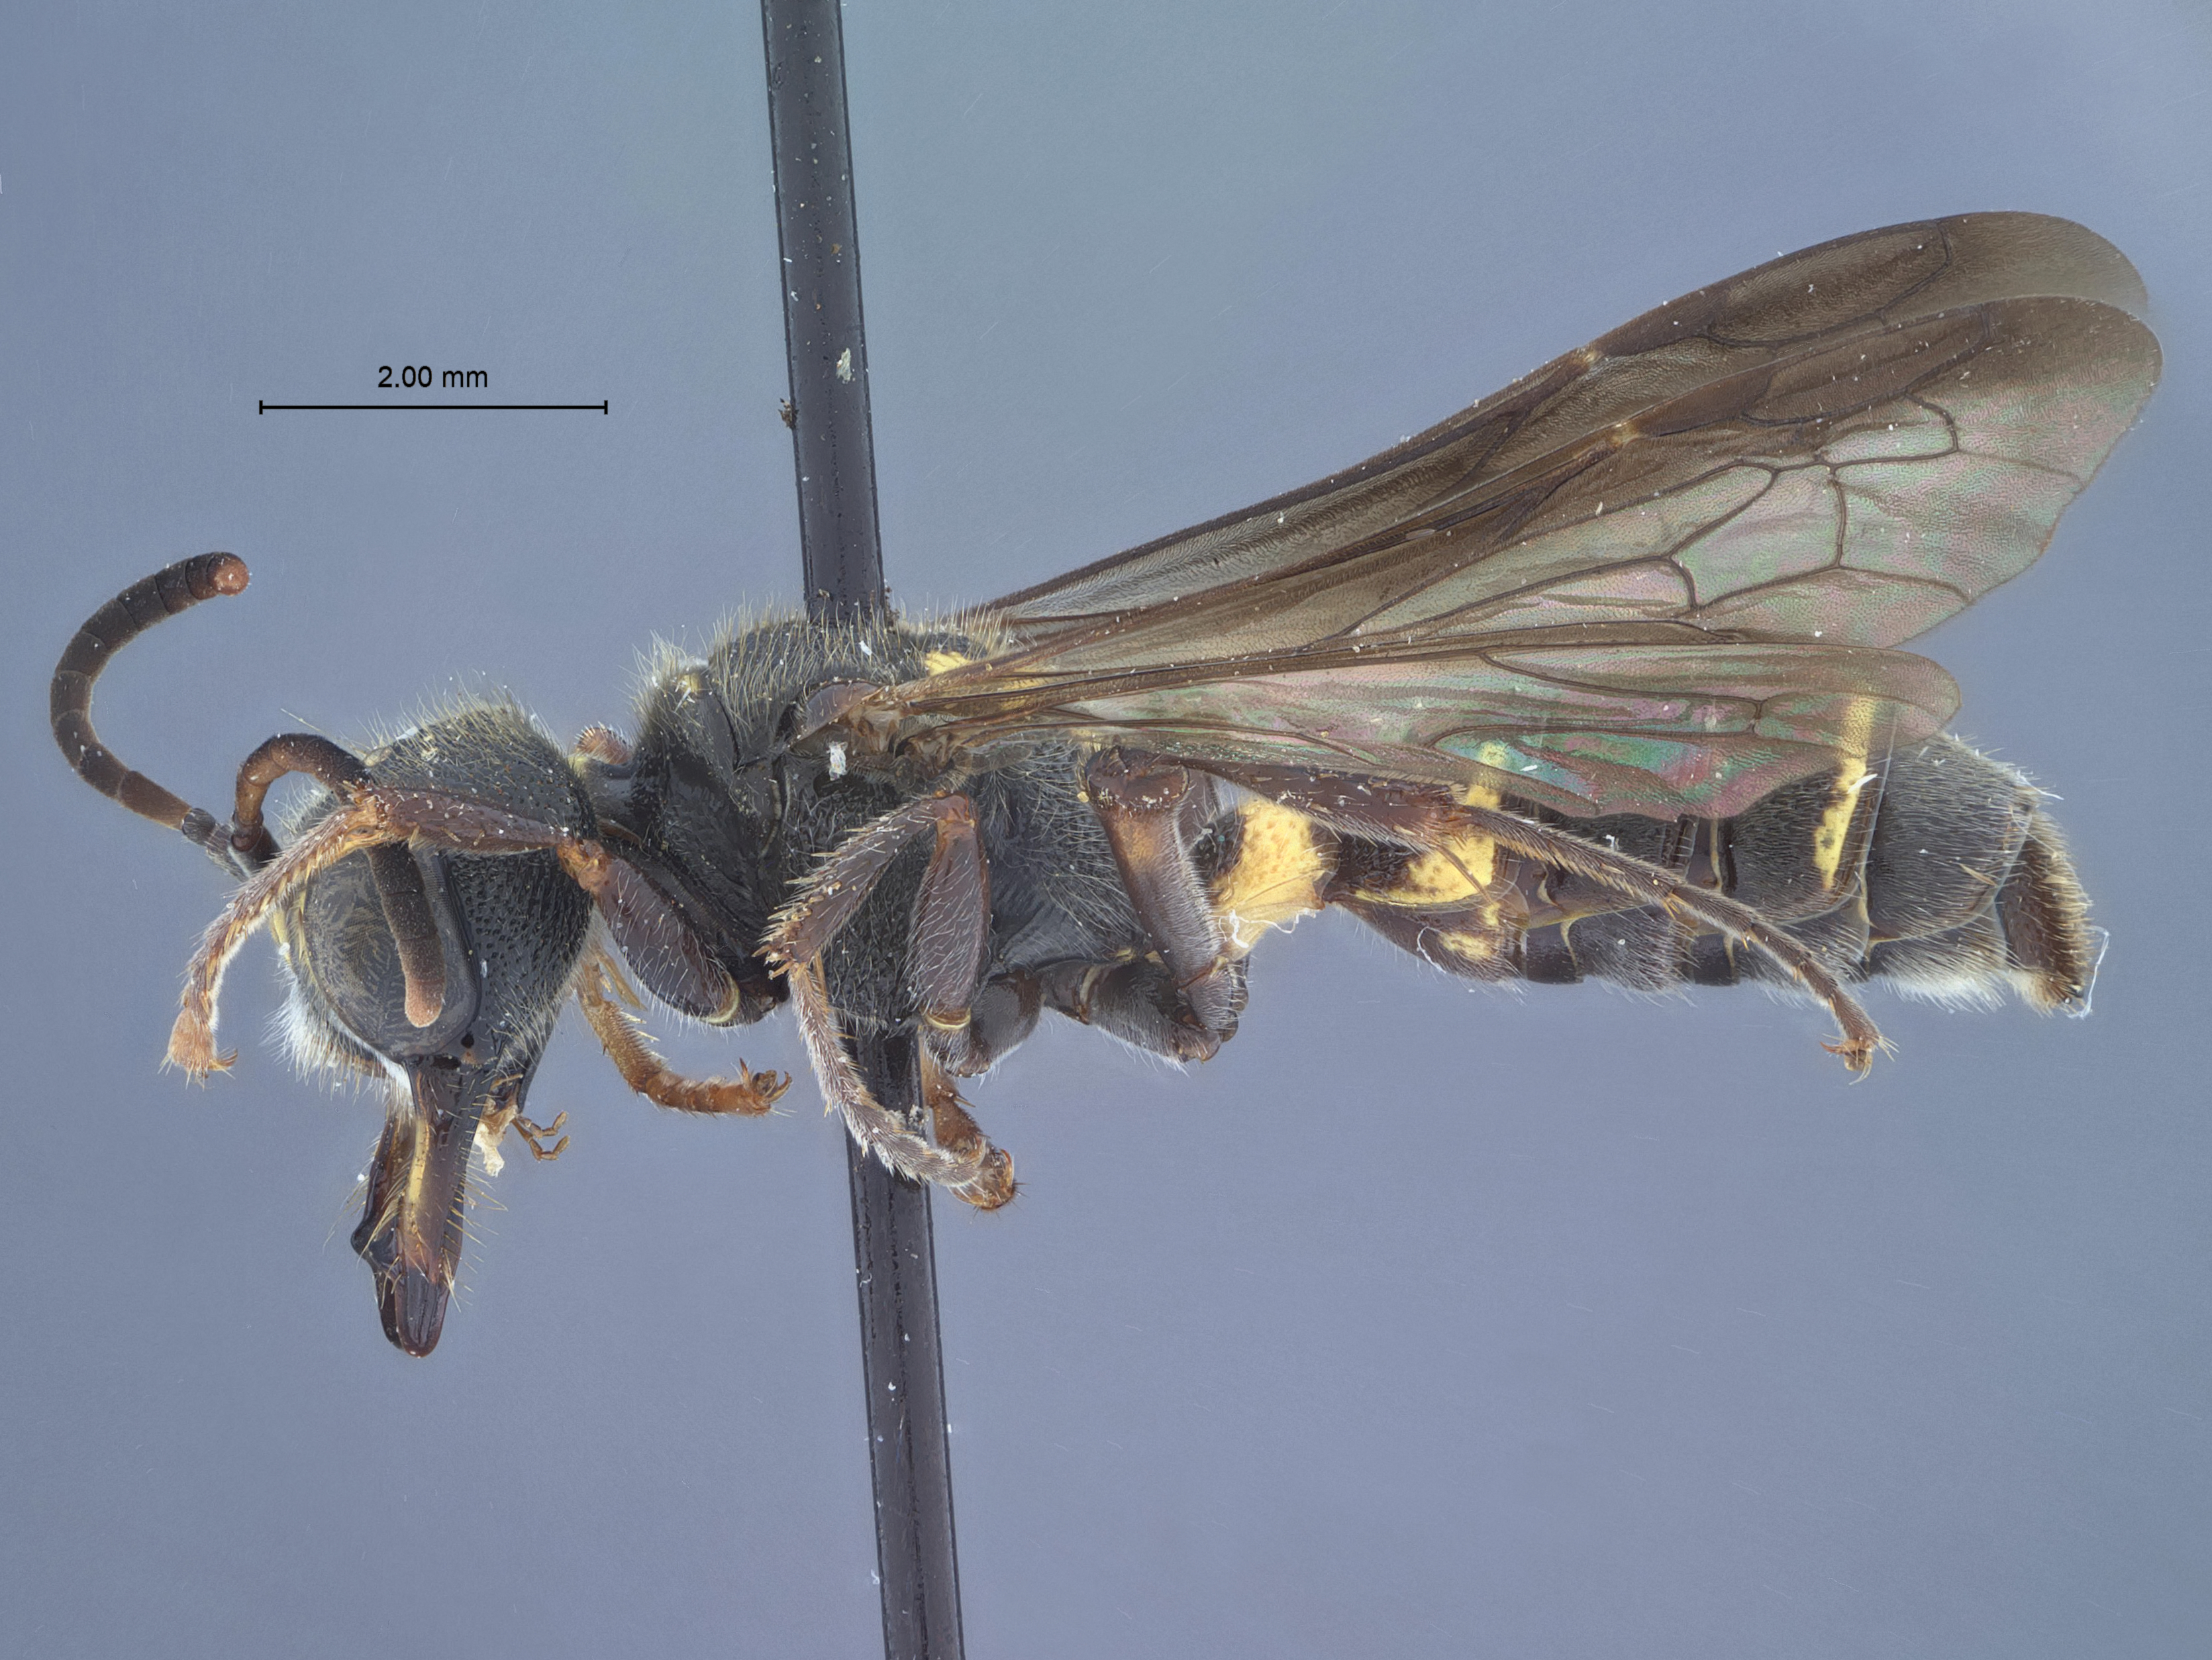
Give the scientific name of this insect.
Eucerceris cooperi
